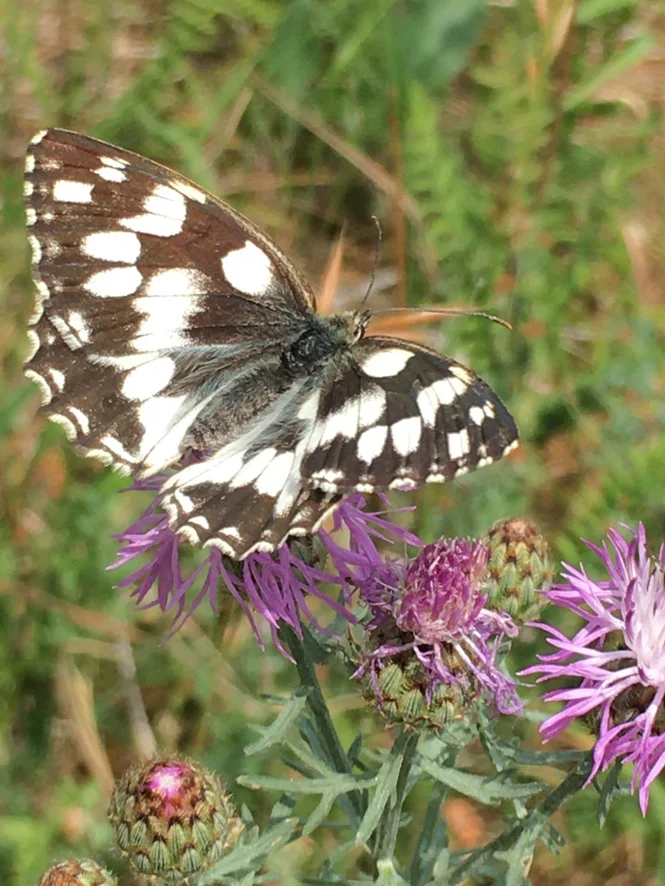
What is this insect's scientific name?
Melanargia galathea
